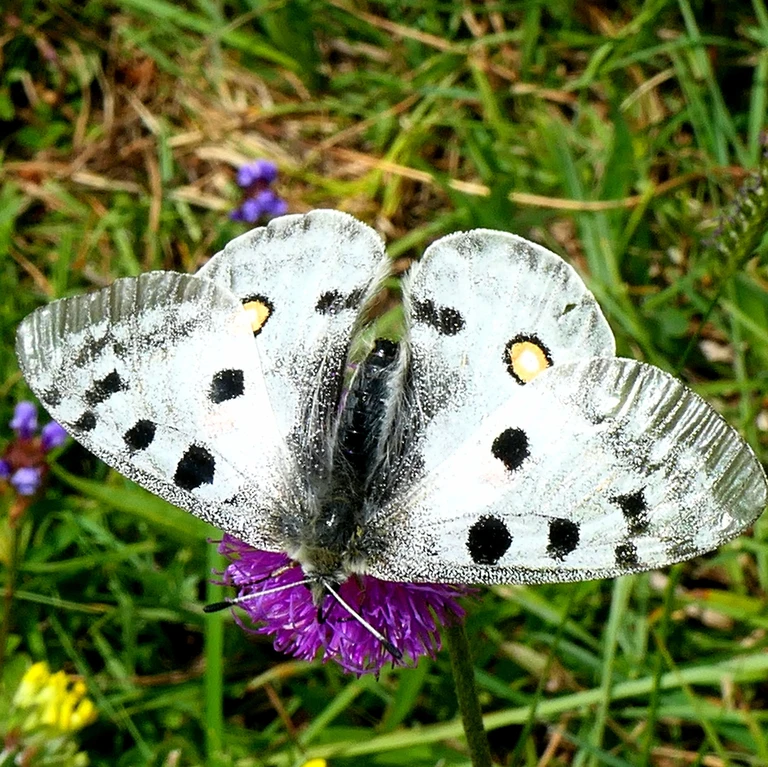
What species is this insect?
Parnassius apollo
